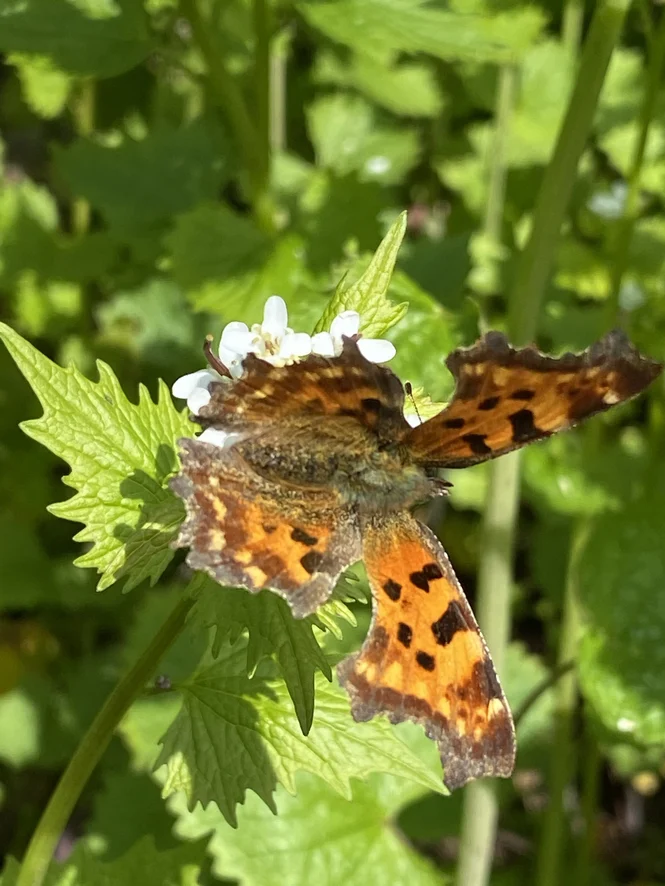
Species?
Polygonia c-album
